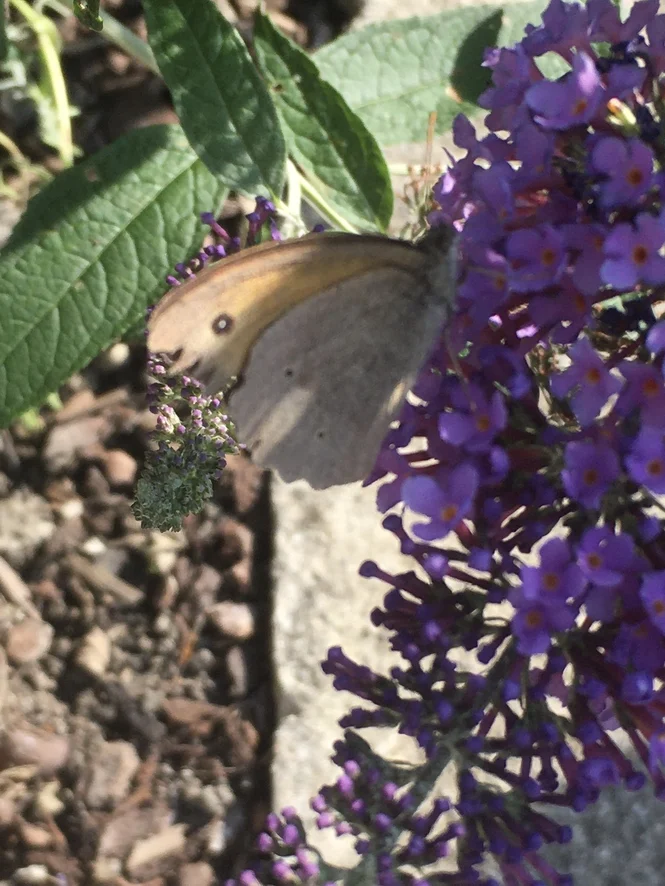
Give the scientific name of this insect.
Maniola jurtina
